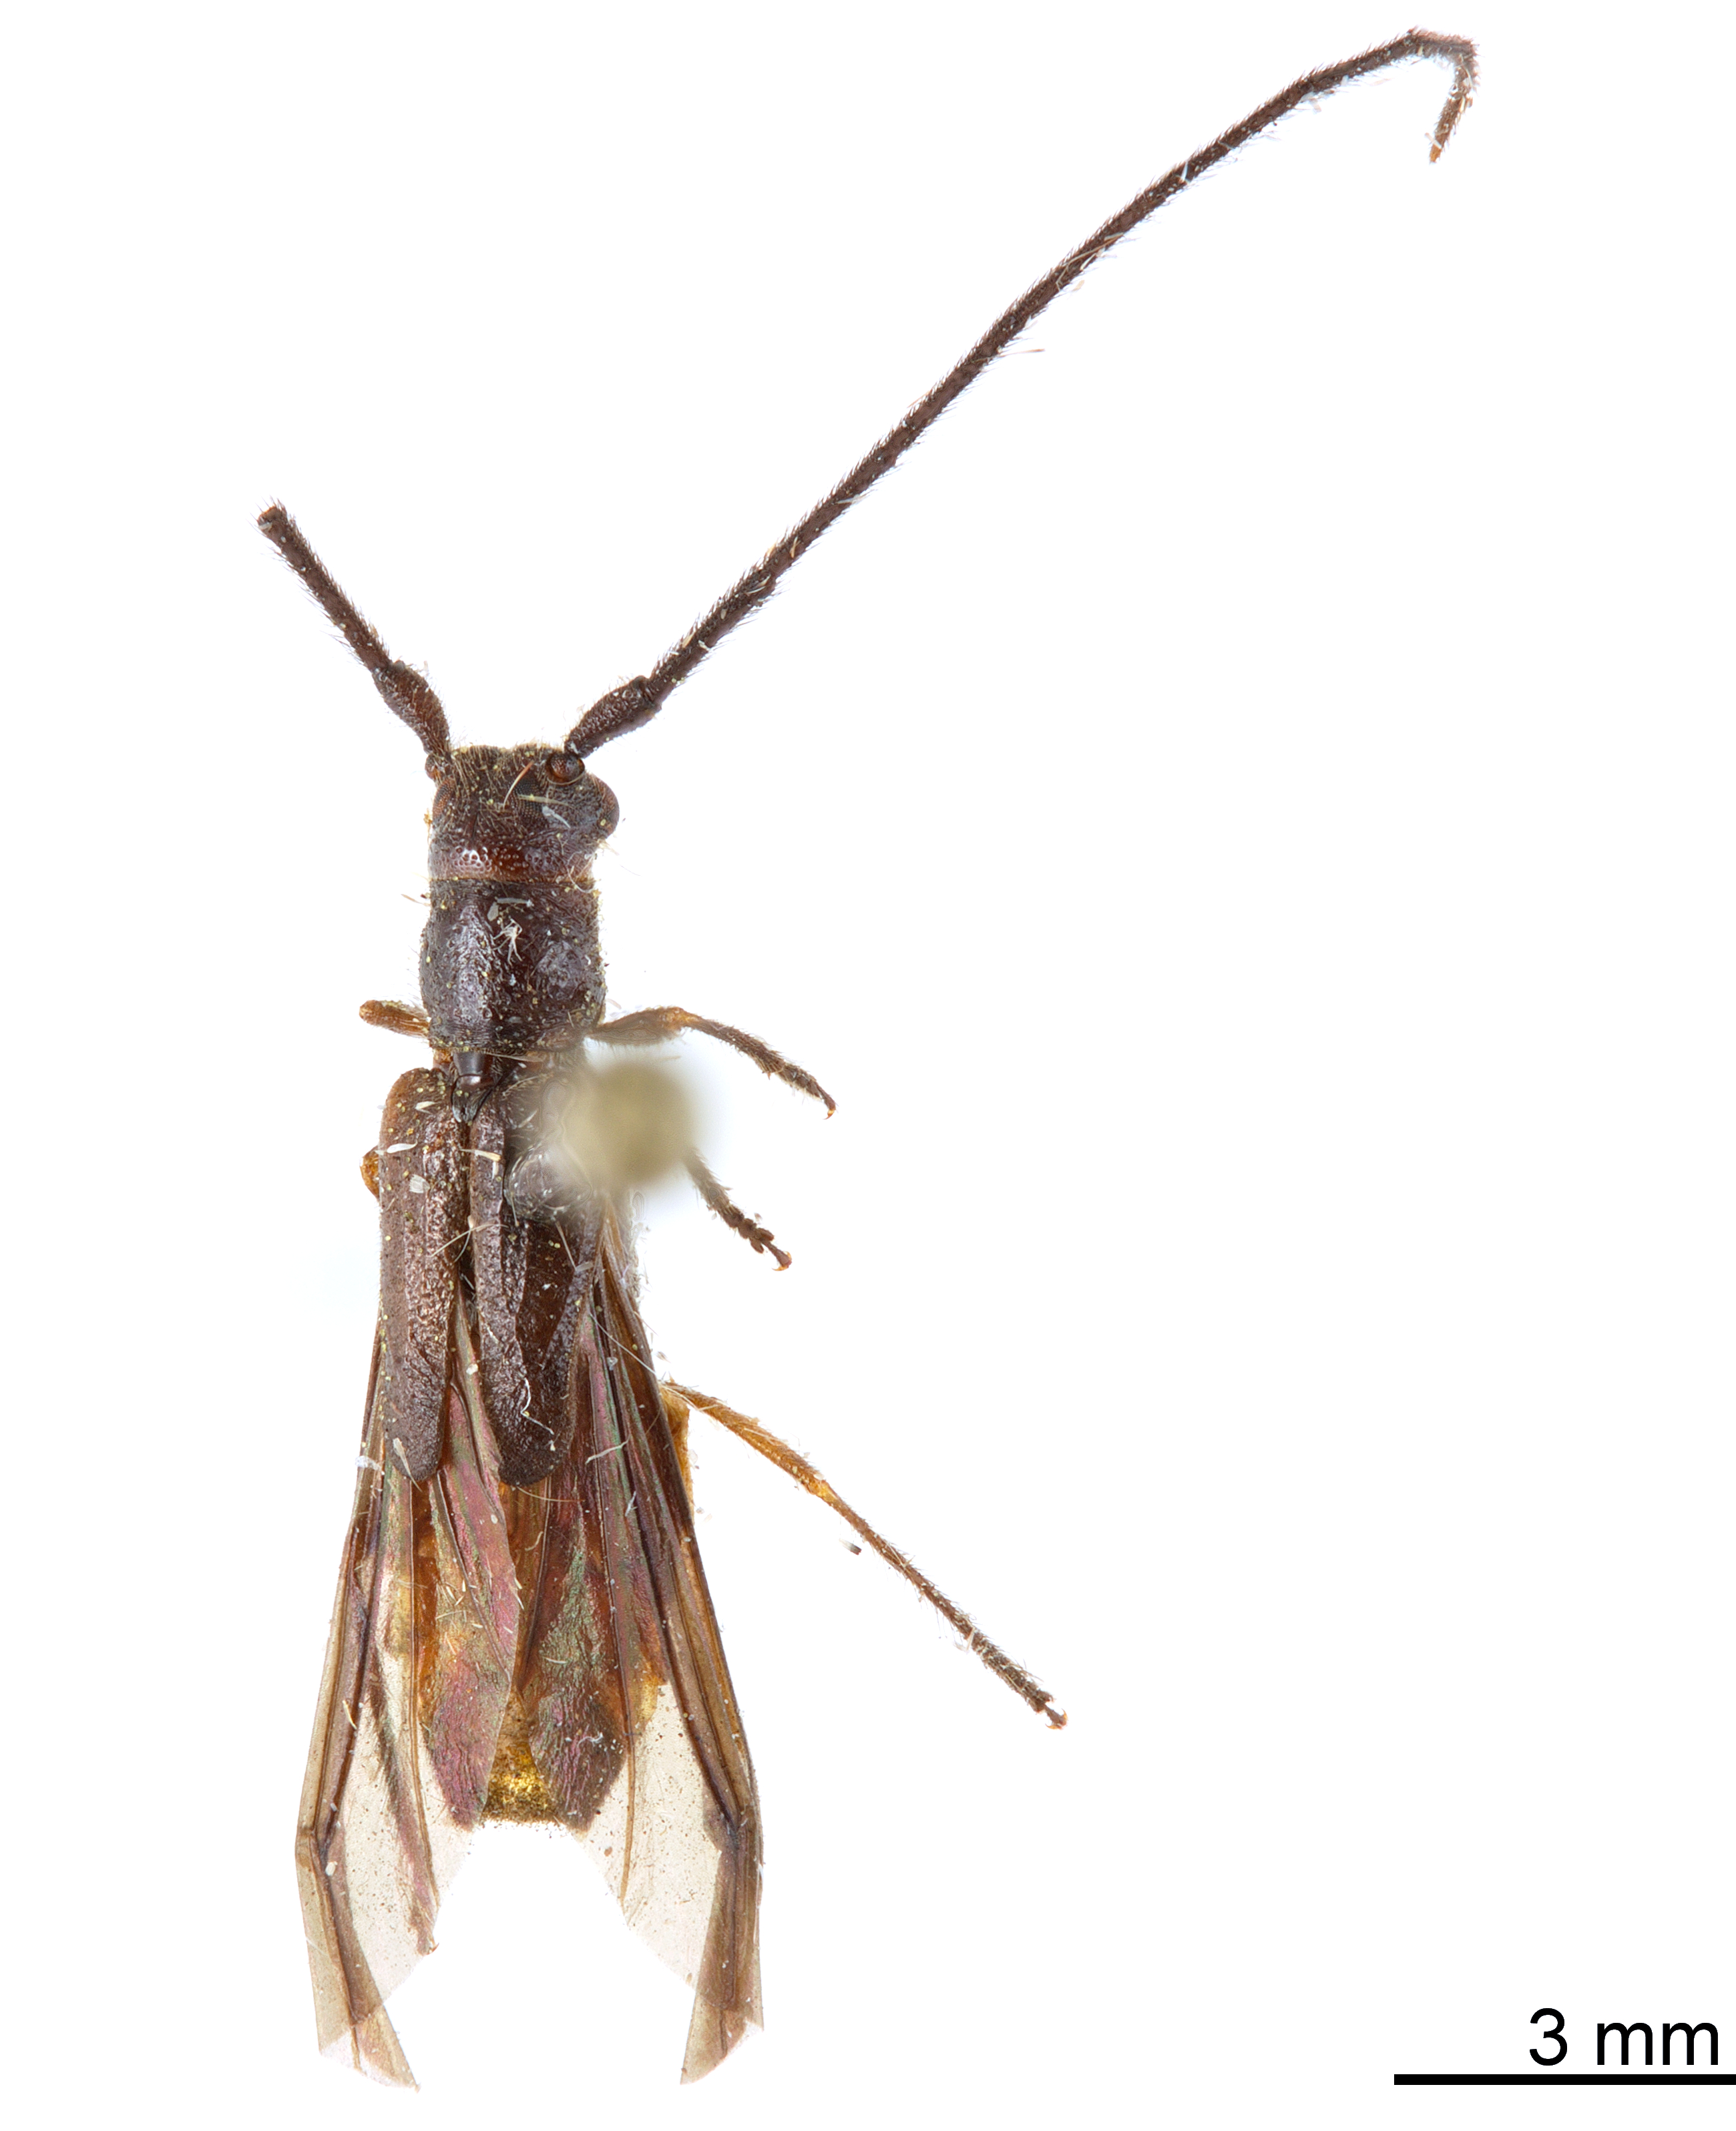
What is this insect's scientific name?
Tessaropa tenuipes
